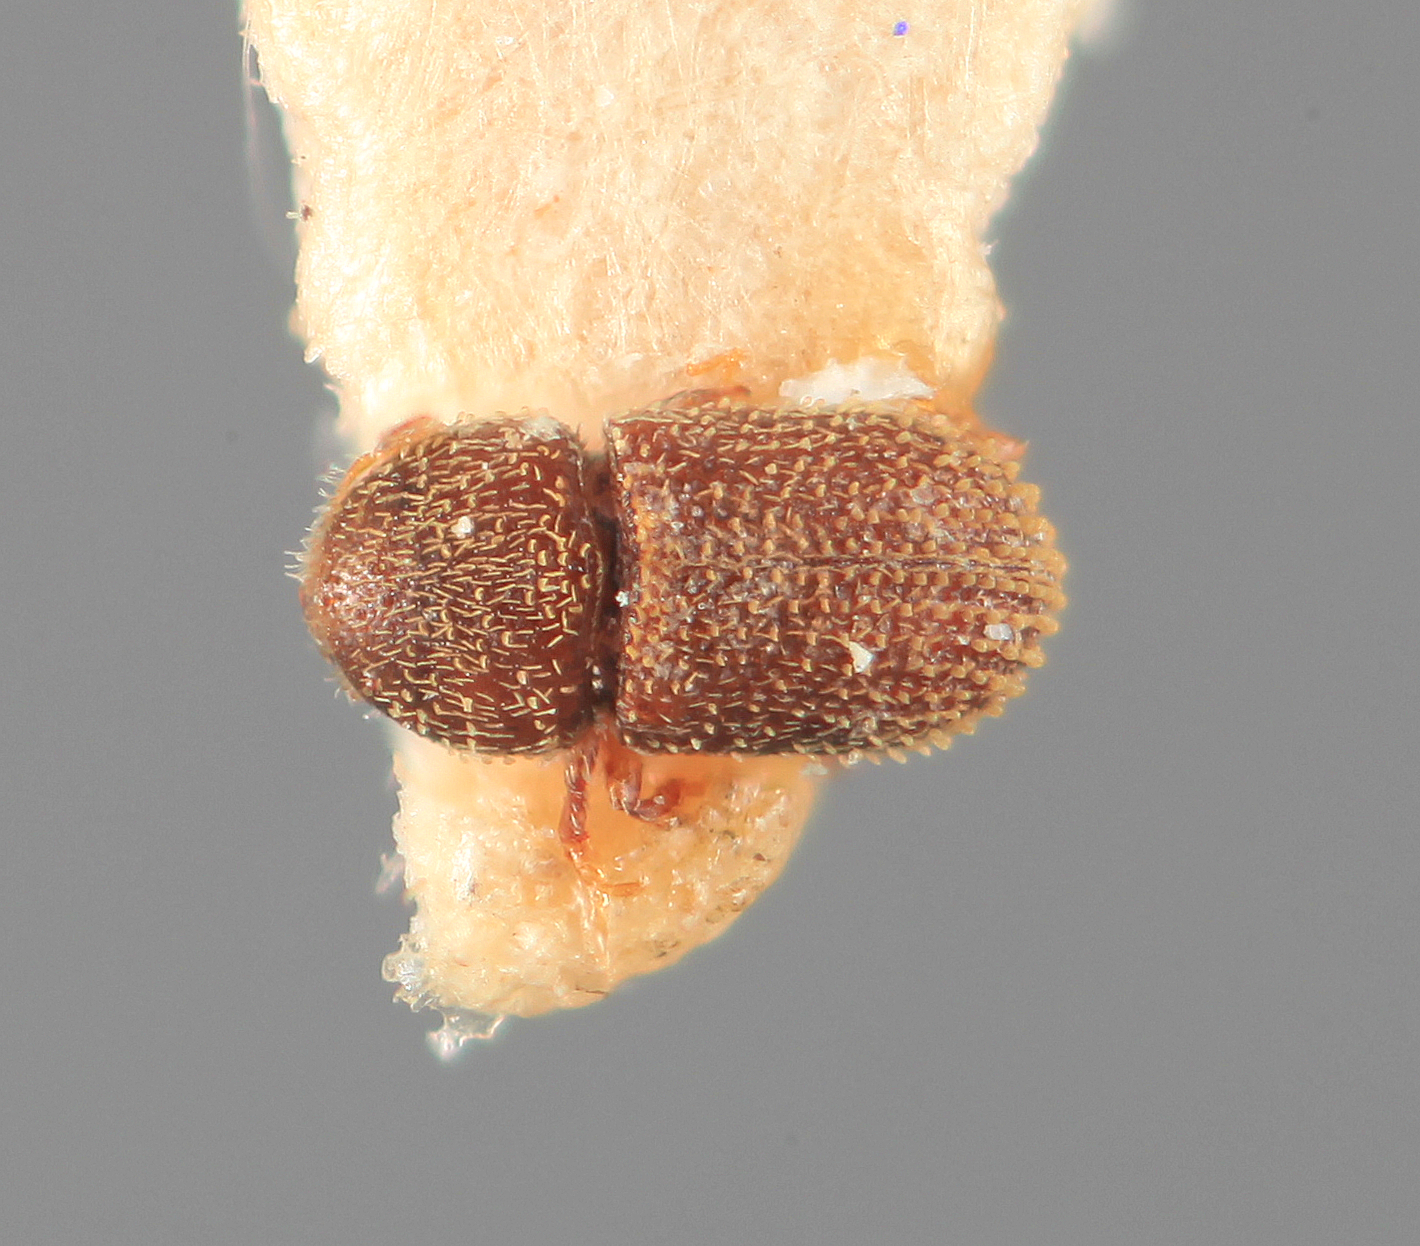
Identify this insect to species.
Liparthrum artocarpus
